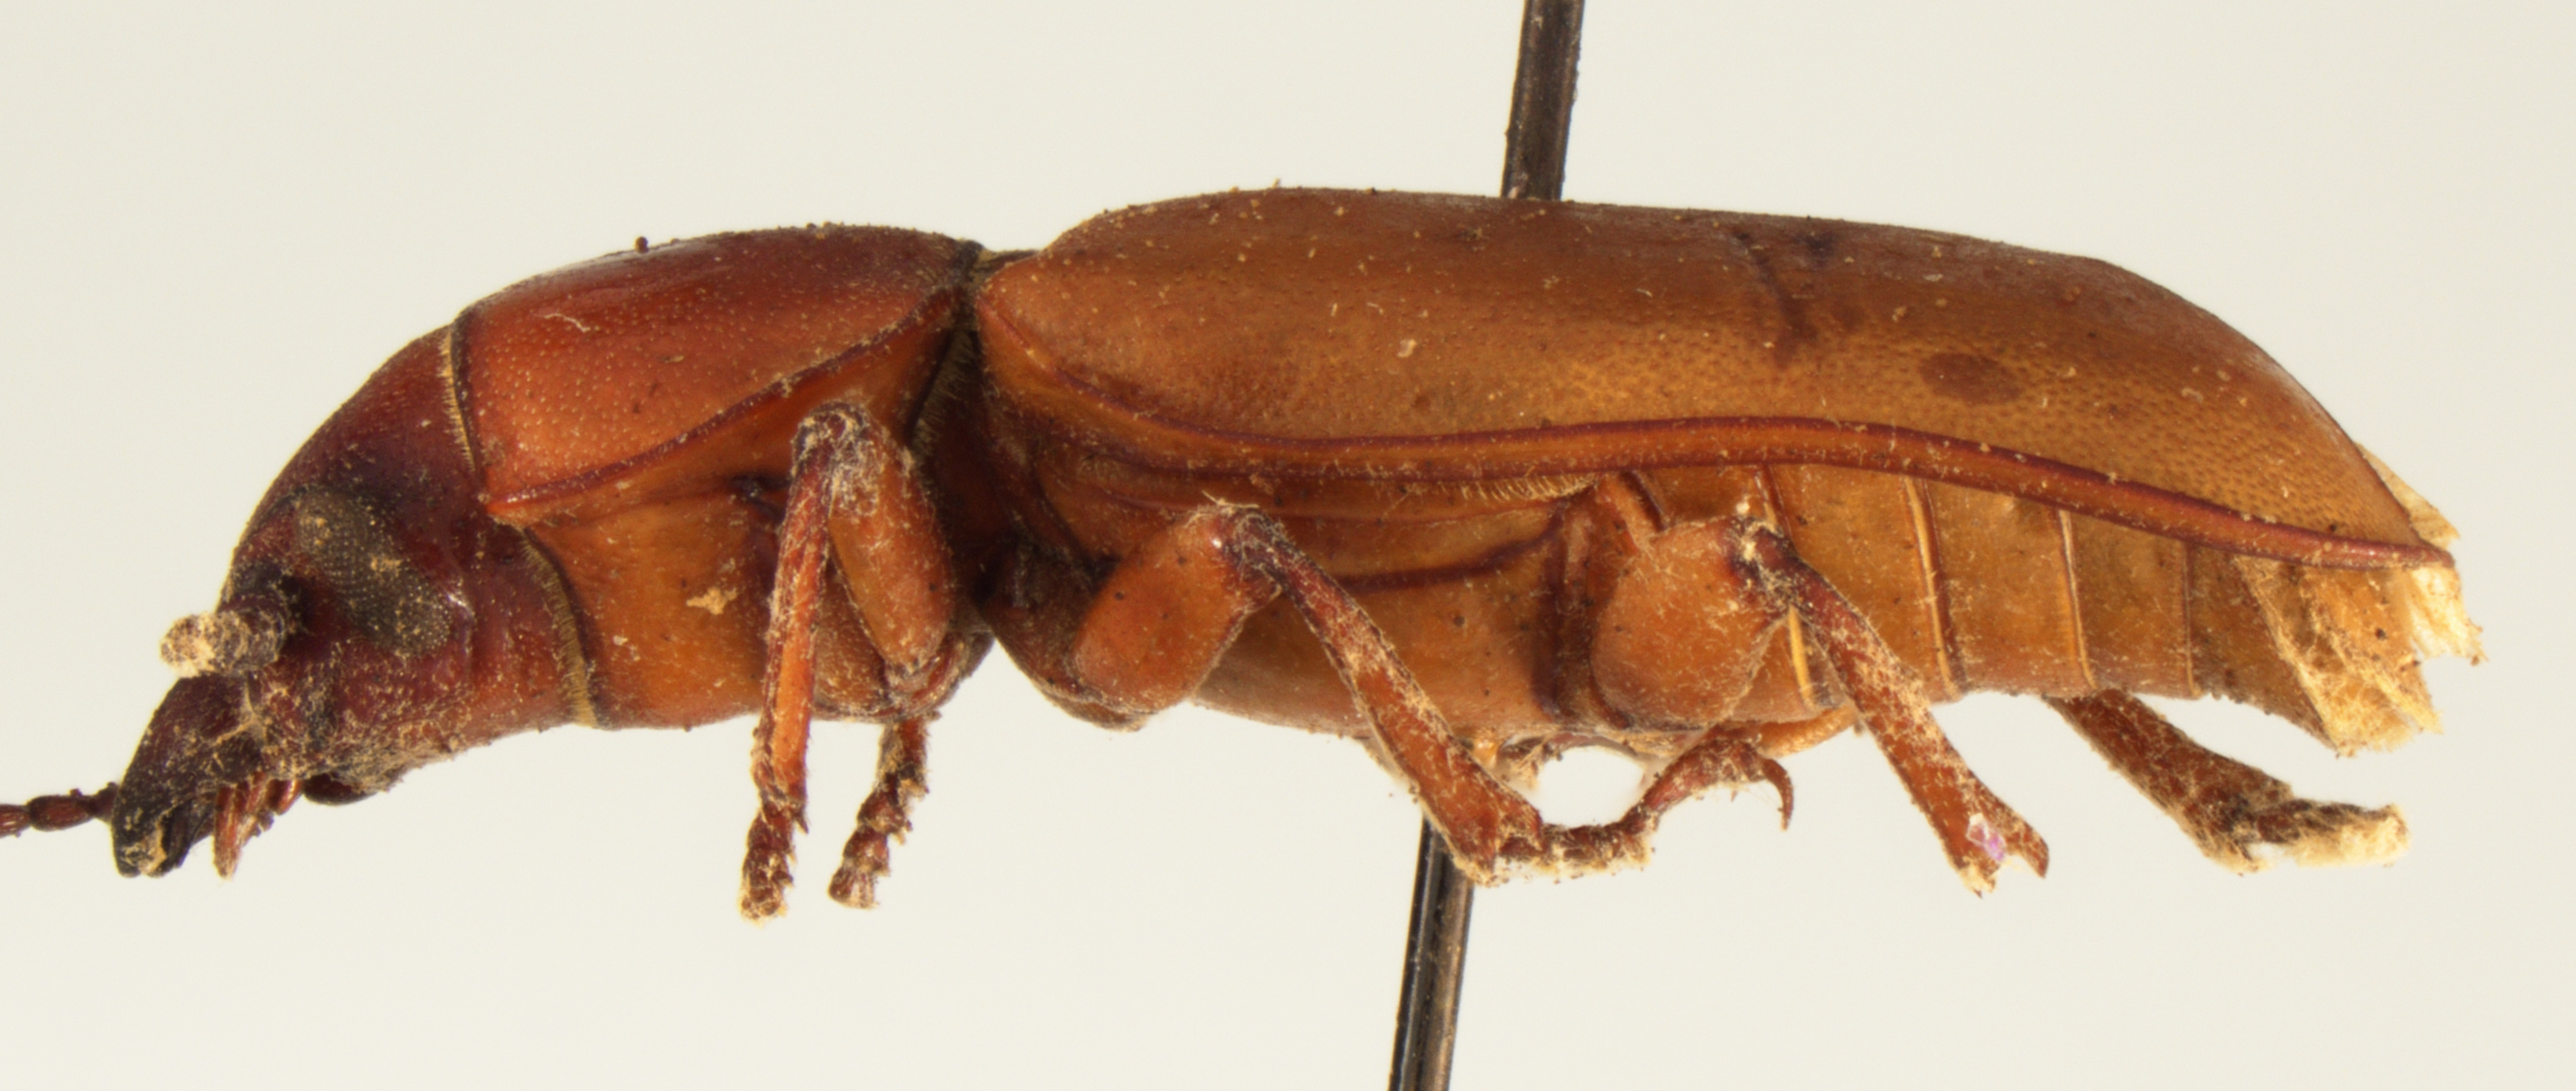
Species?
Neandra marginicollis
